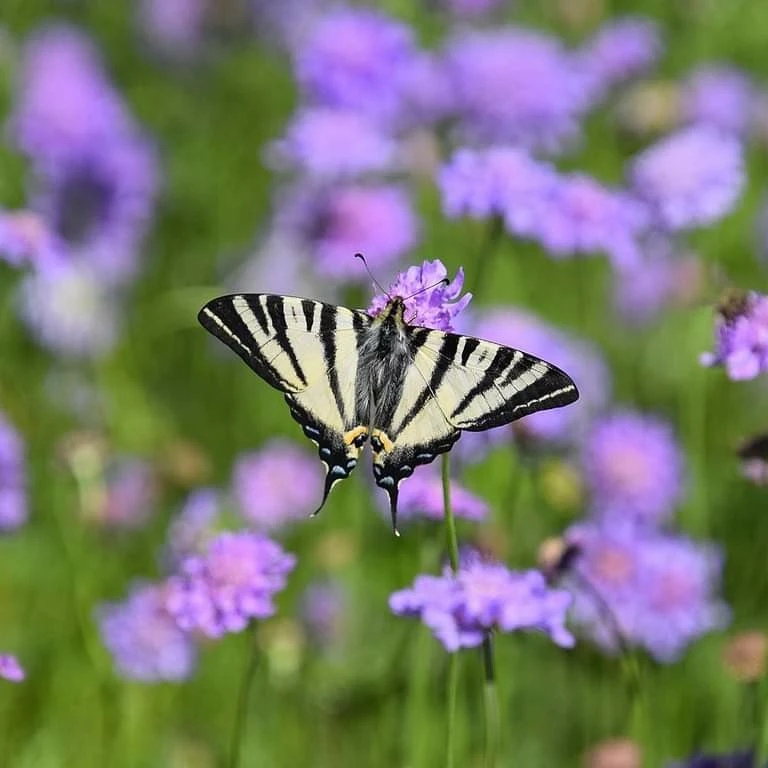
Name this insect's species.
Iphiclides podalirius
